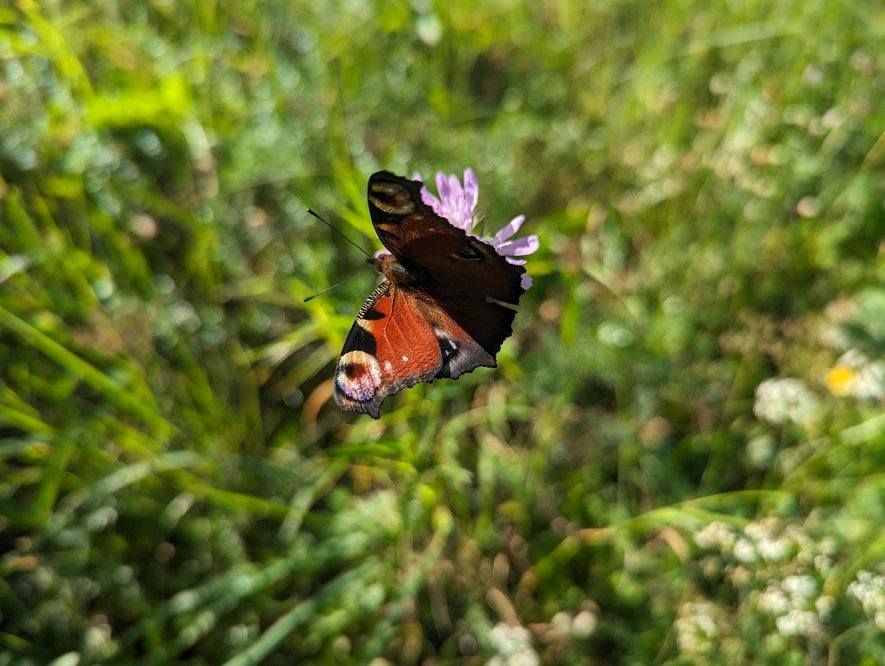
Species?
Aglais io
